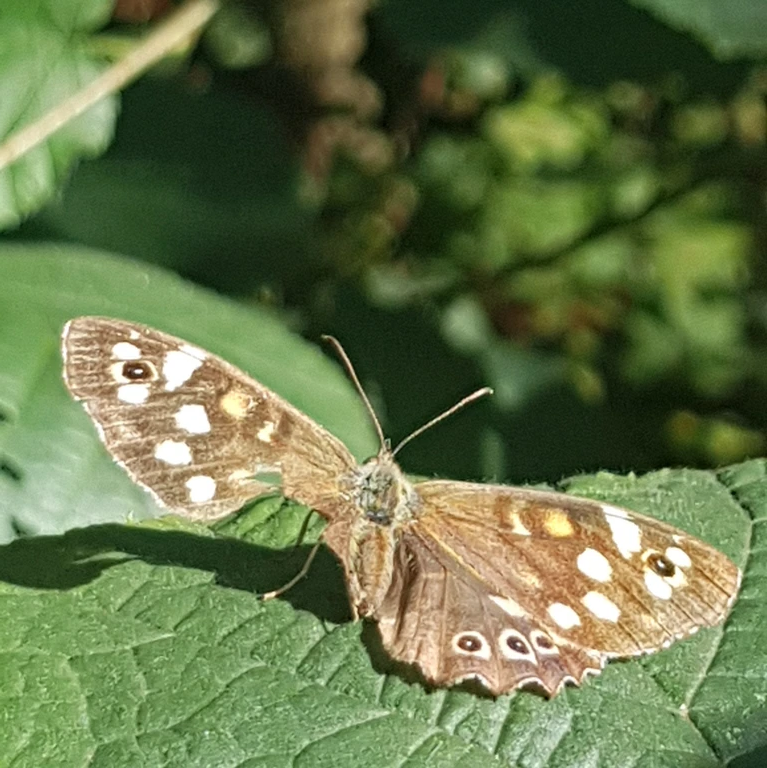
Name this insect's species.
Pararge aegeria
